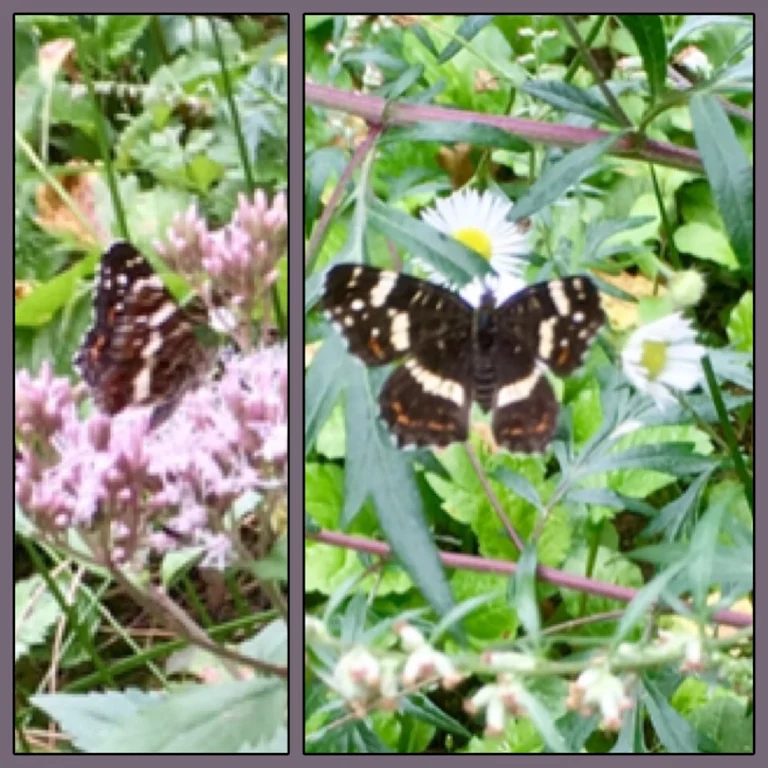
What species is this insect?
Araschnia levana
